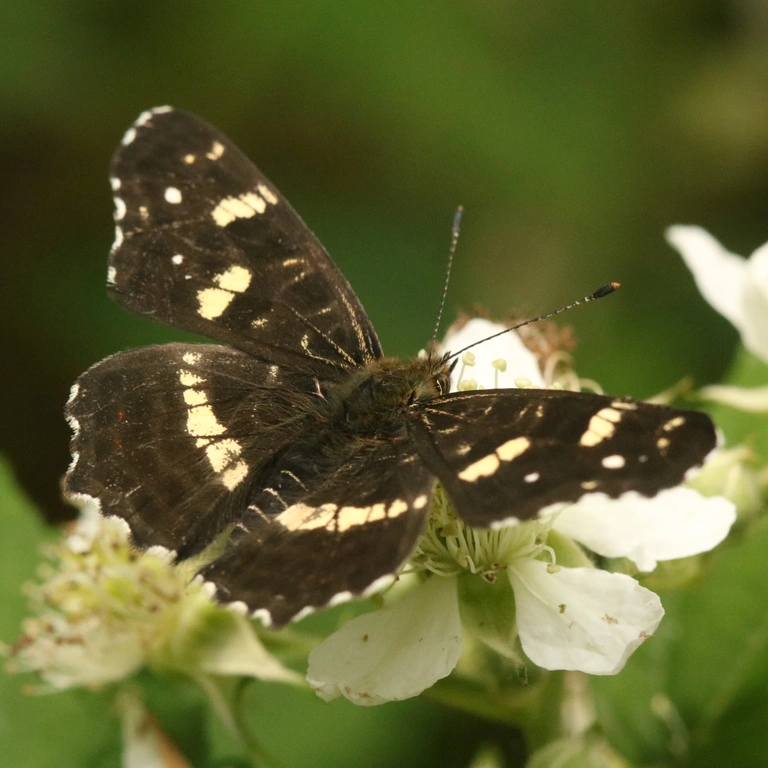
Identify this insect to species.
Araschnia levana
